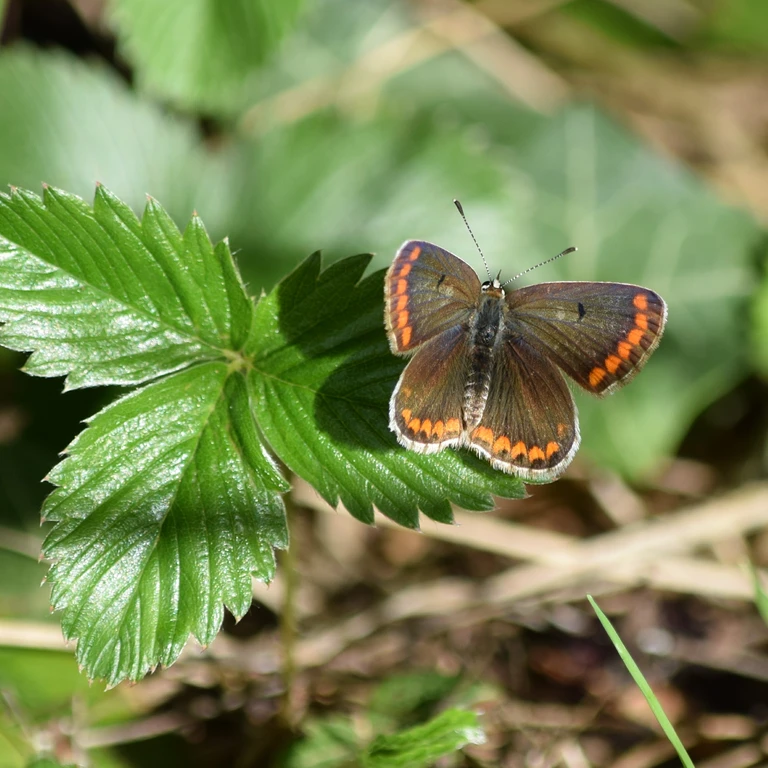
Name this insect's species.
Aricia agestis/artaxerxes
